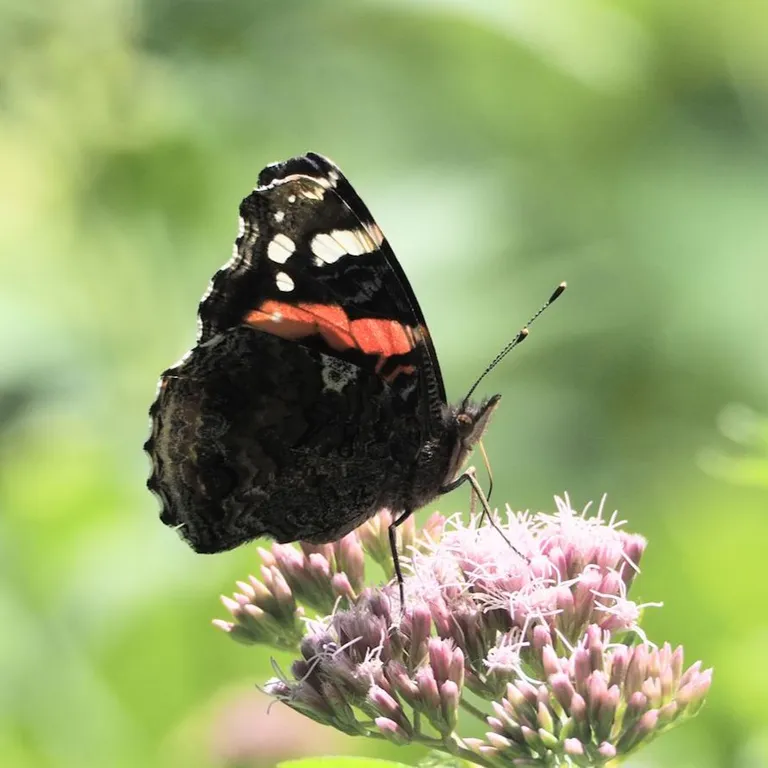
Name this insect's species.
Vanessa atalanta
